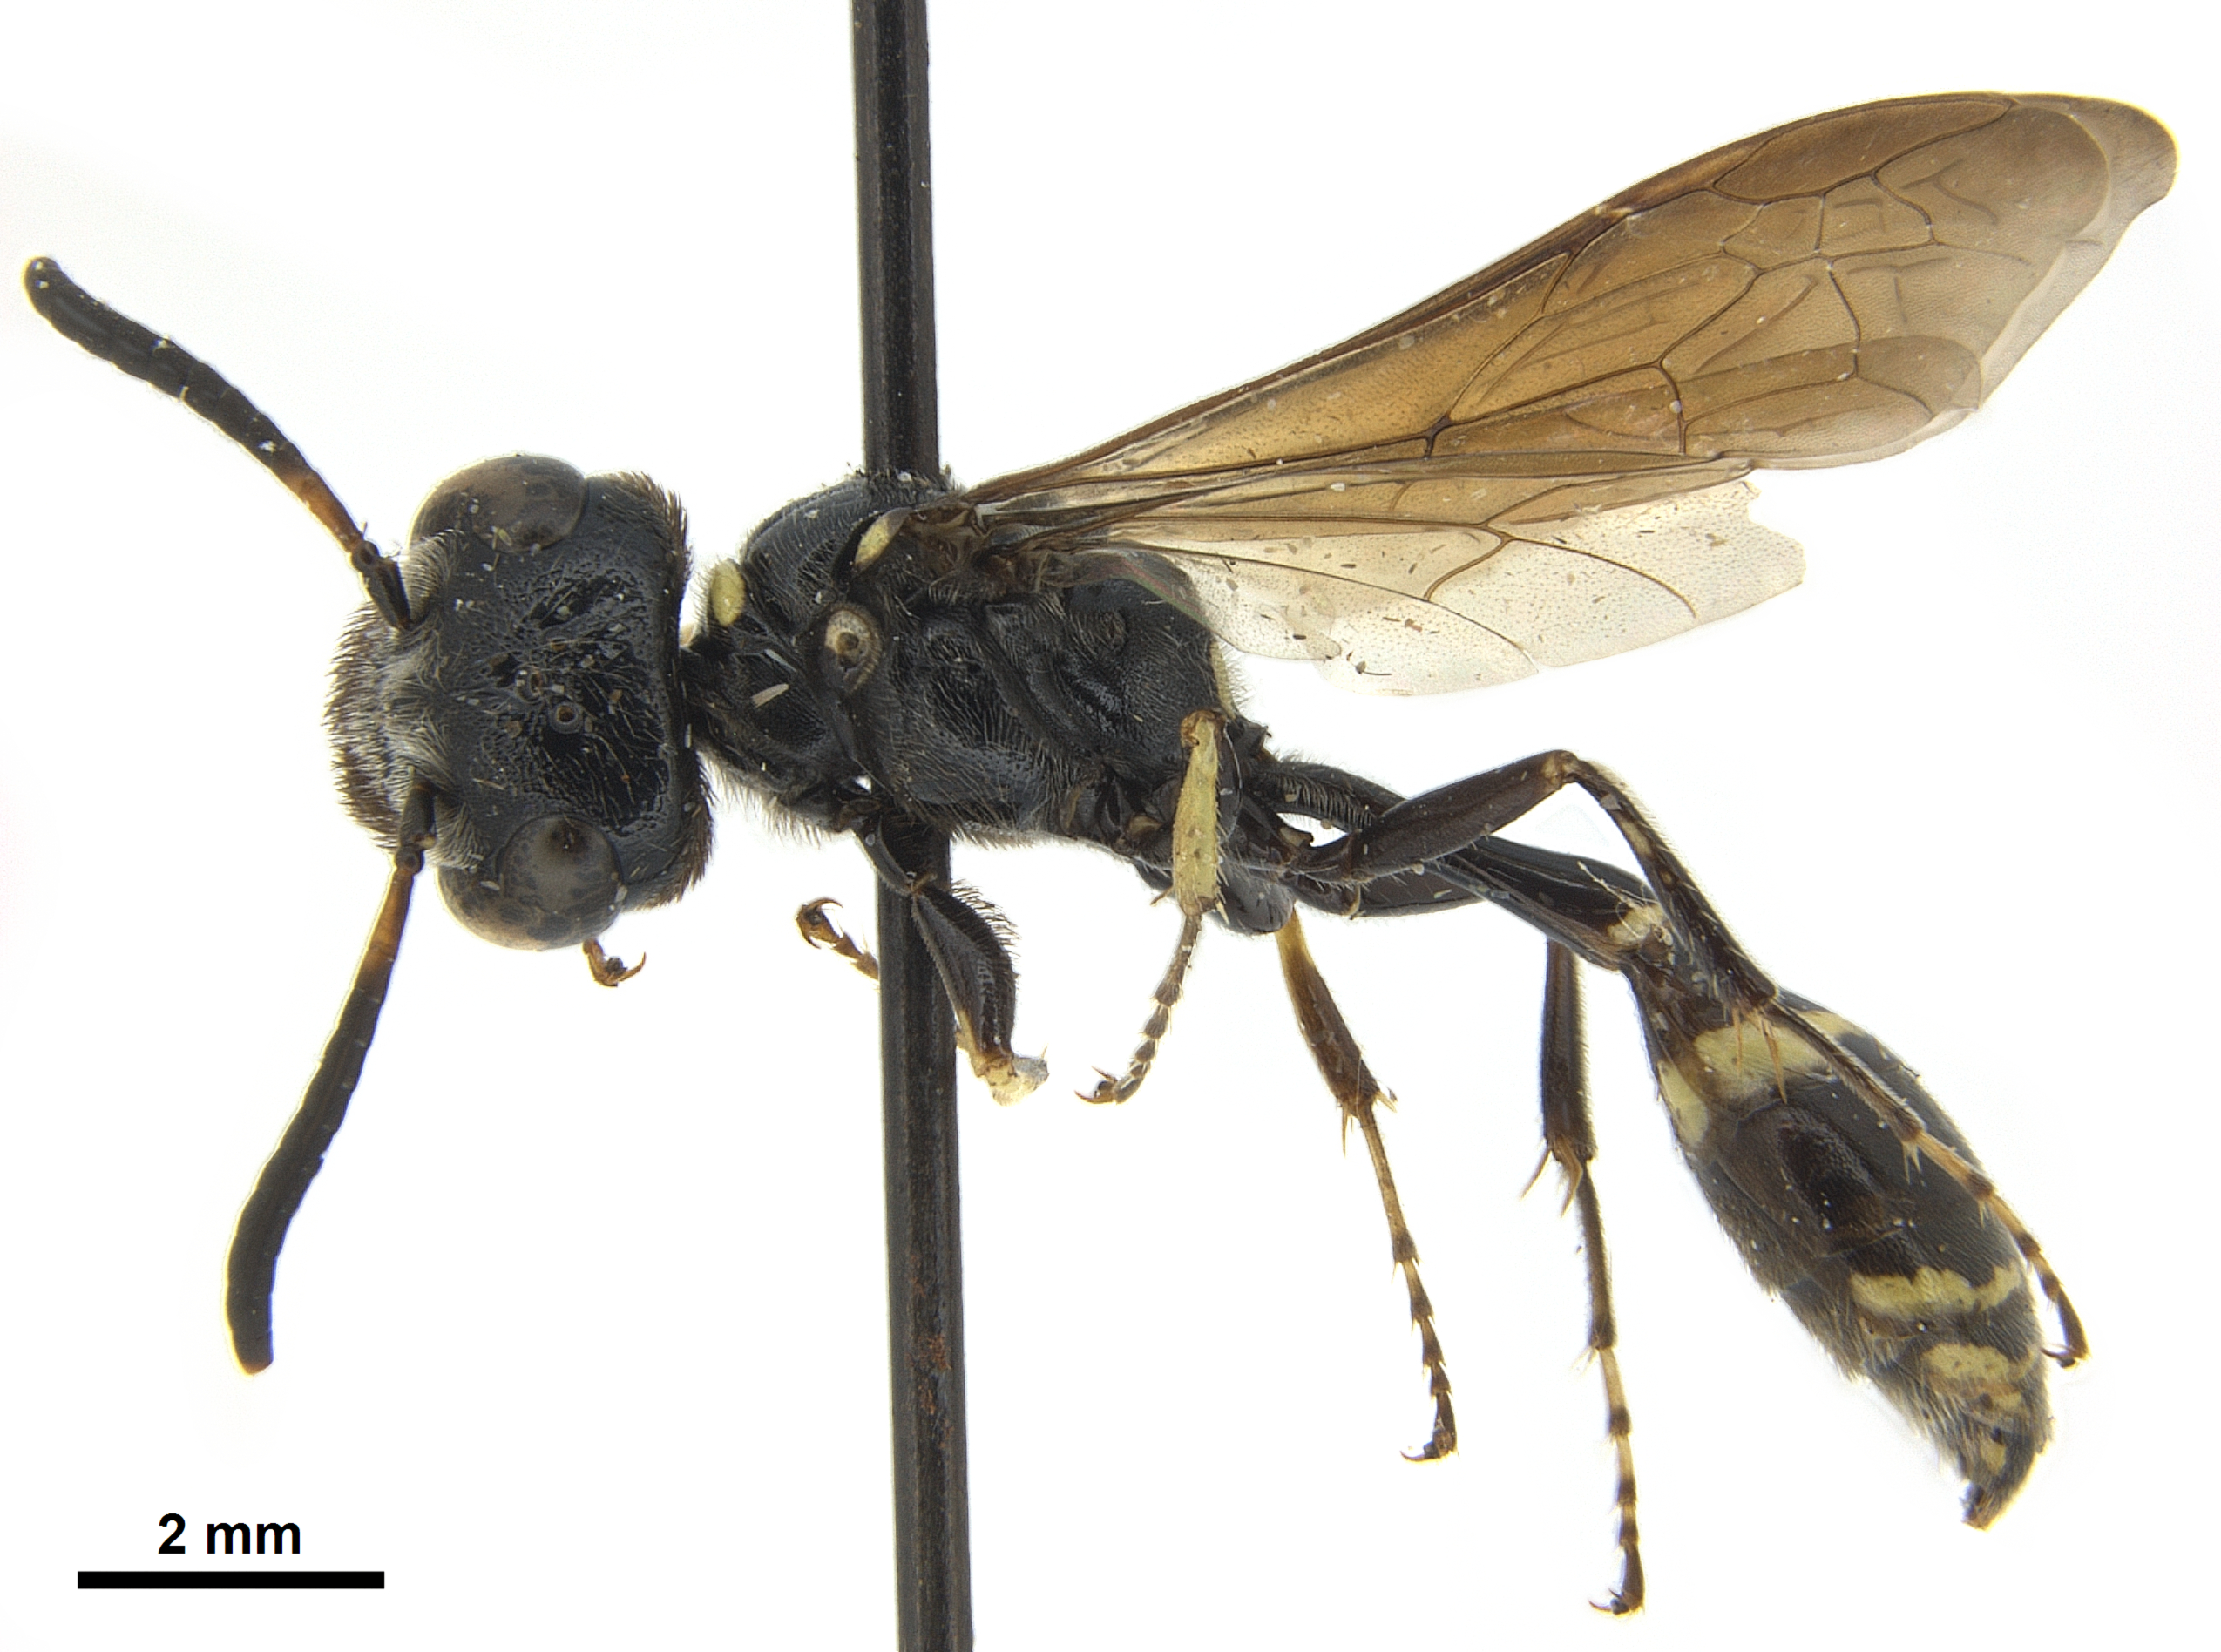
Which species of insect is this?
Trachypus mexicanus
